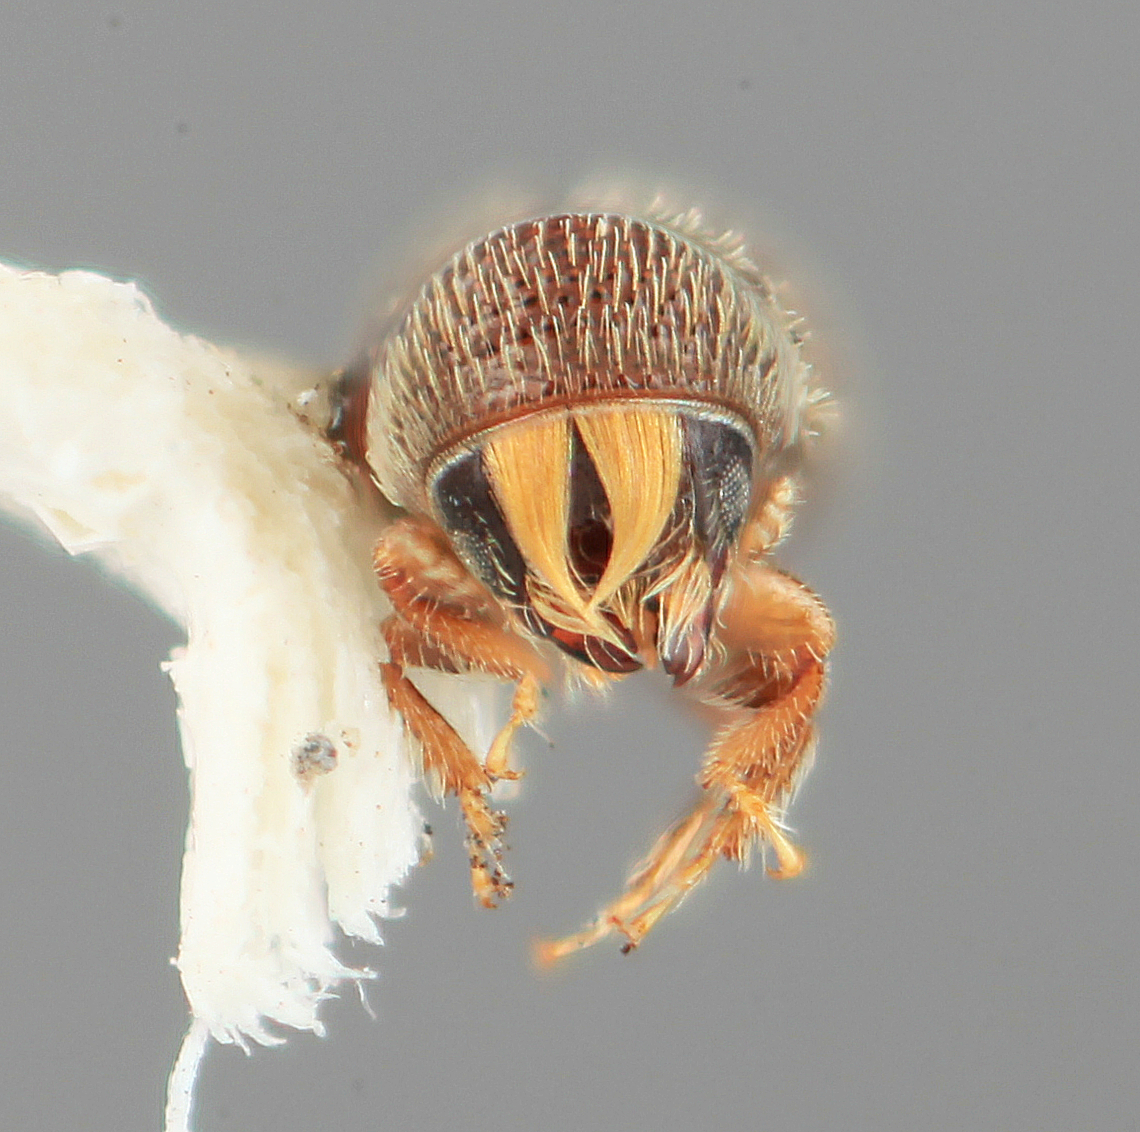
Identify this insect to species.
Pseudopityophthorus virilis
